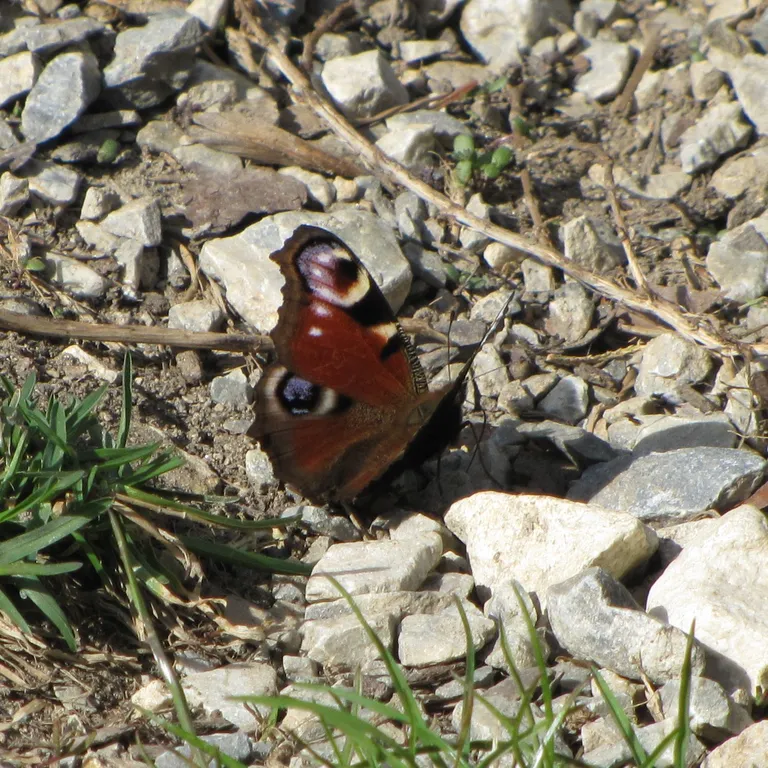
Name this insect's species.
Aglais io
